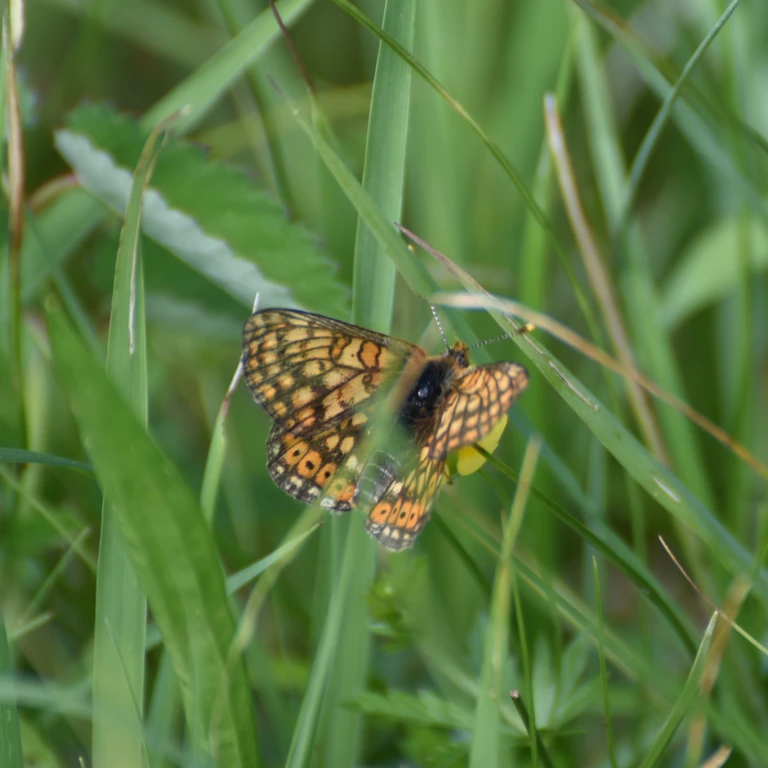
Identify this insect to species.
Euphydryas aurinia
